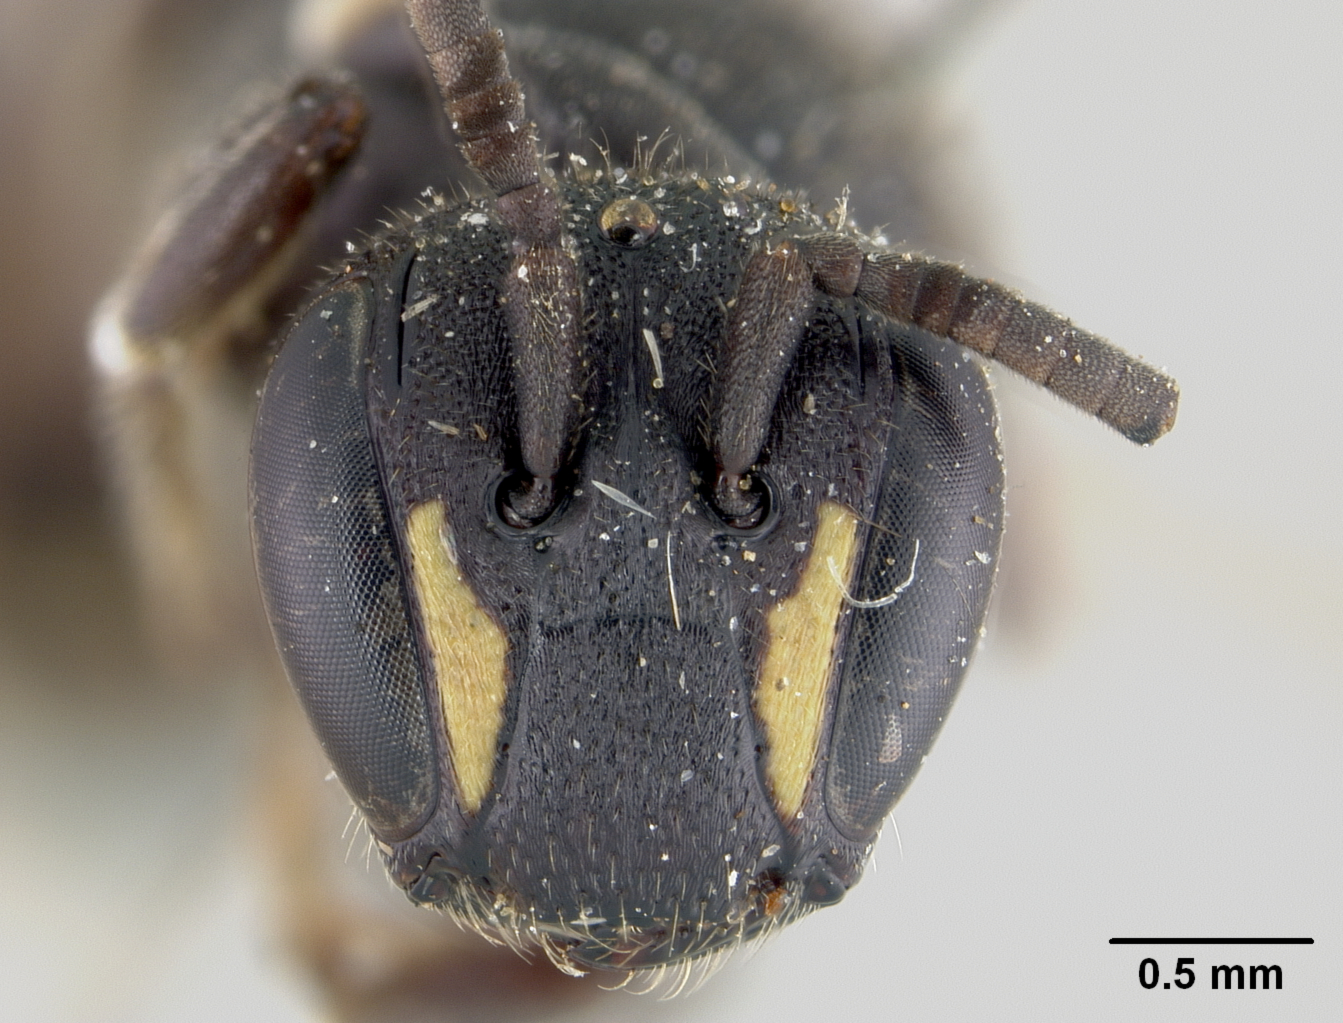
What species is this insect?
Prosopis melitina
